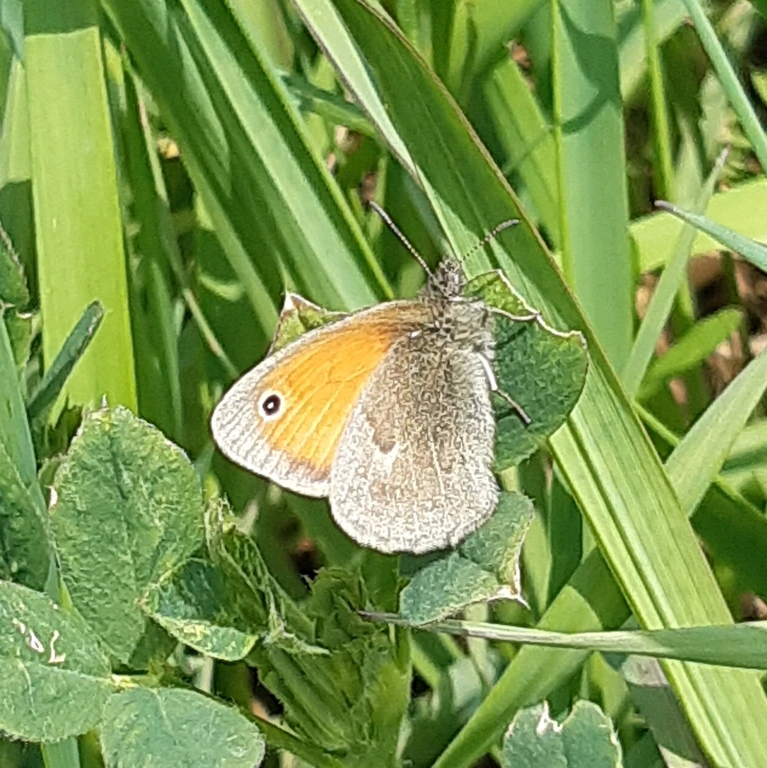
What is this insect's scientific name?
Coenonympha pamphilus
